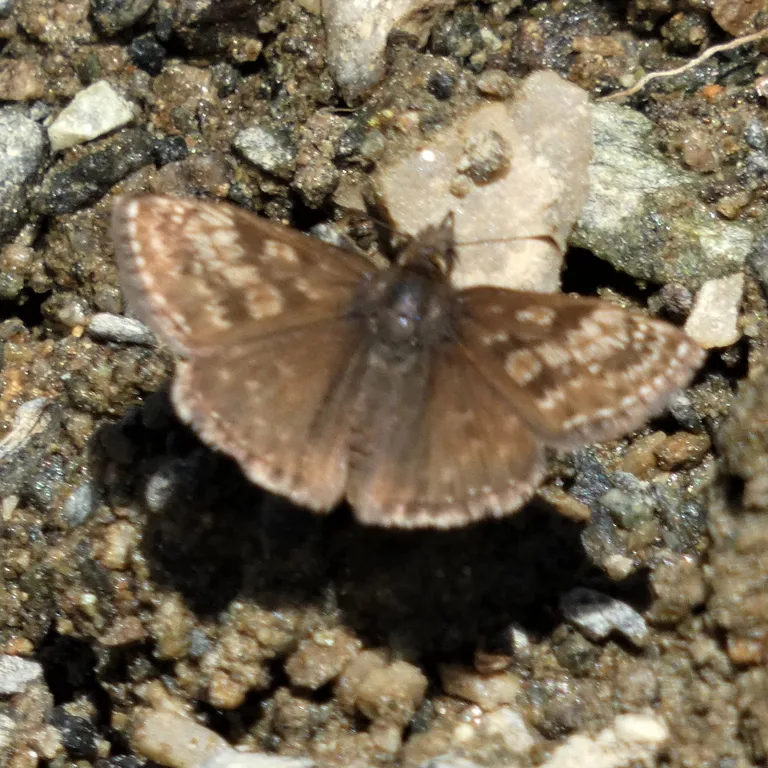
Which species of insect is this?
Erynnis tages
